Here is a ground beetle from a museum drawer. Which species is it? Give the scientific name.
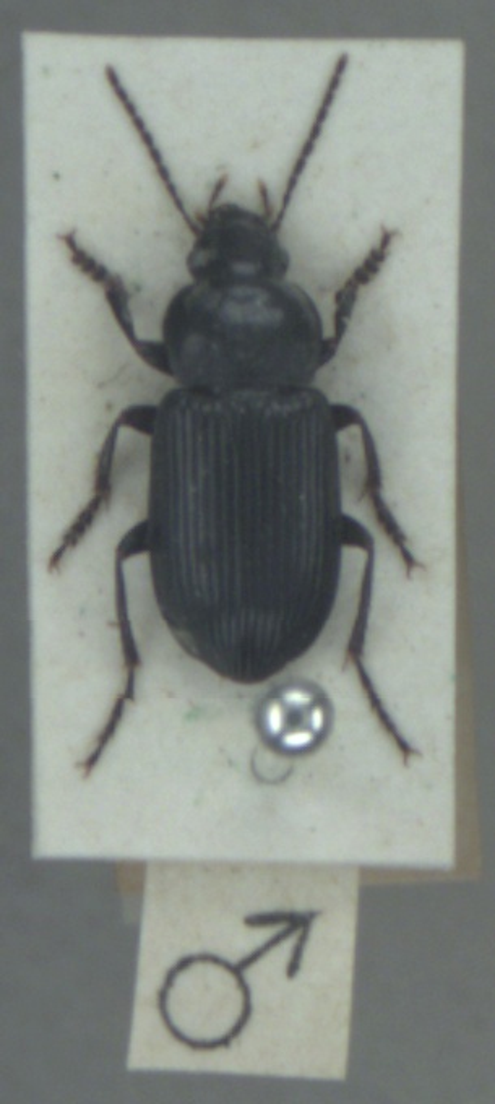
Anisodactylus nemorivagus
